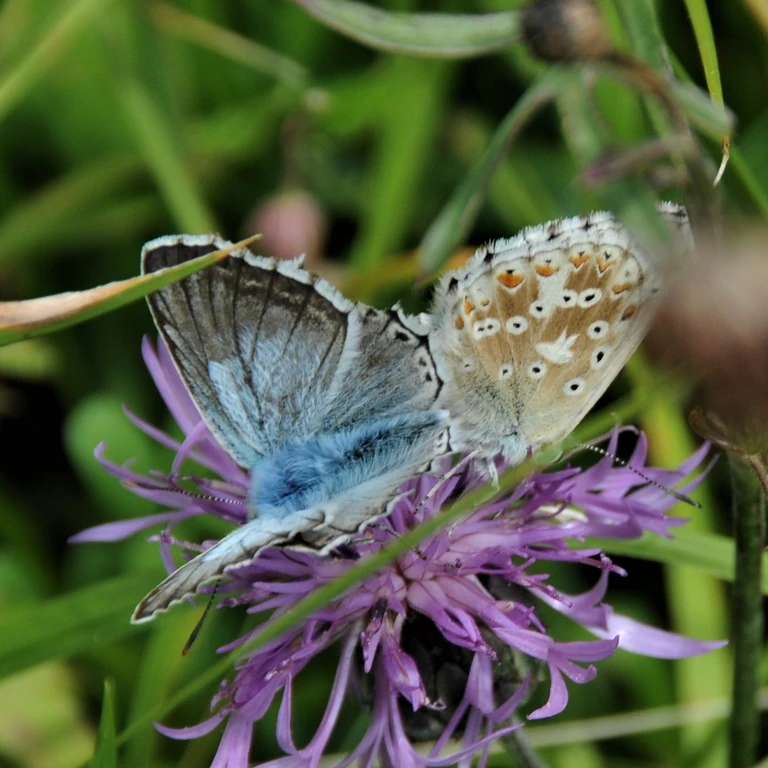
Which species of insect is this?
Lysandra coridon
